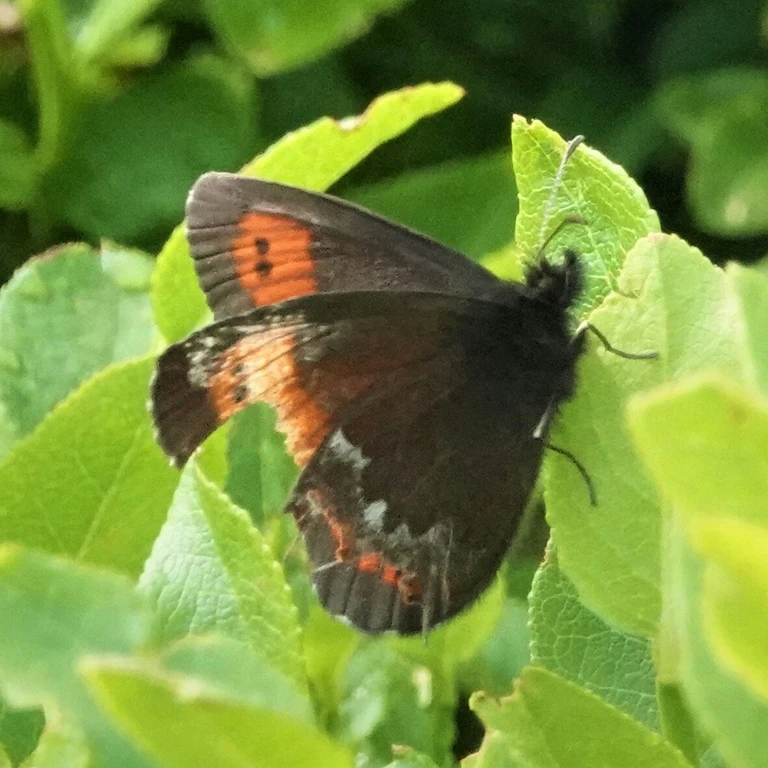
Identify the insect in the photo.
Erebia euryale
